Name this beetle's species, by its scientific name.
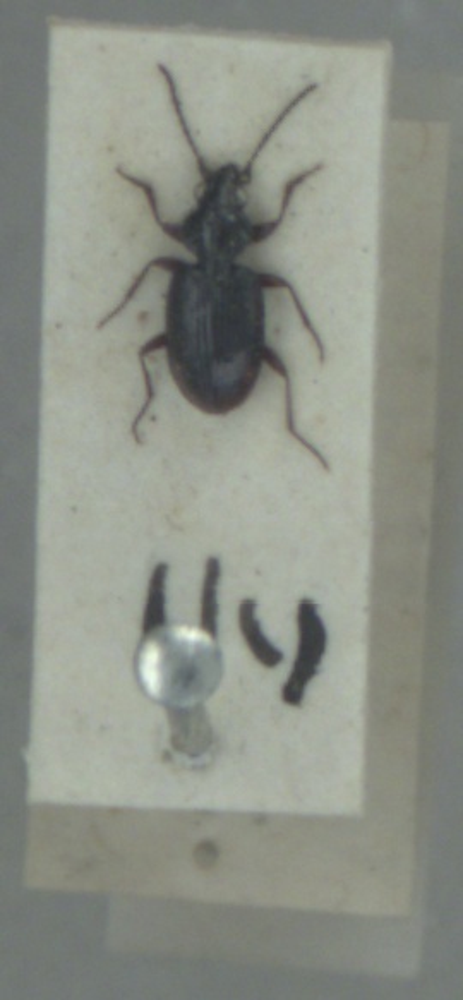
Bembidion lunulatum
